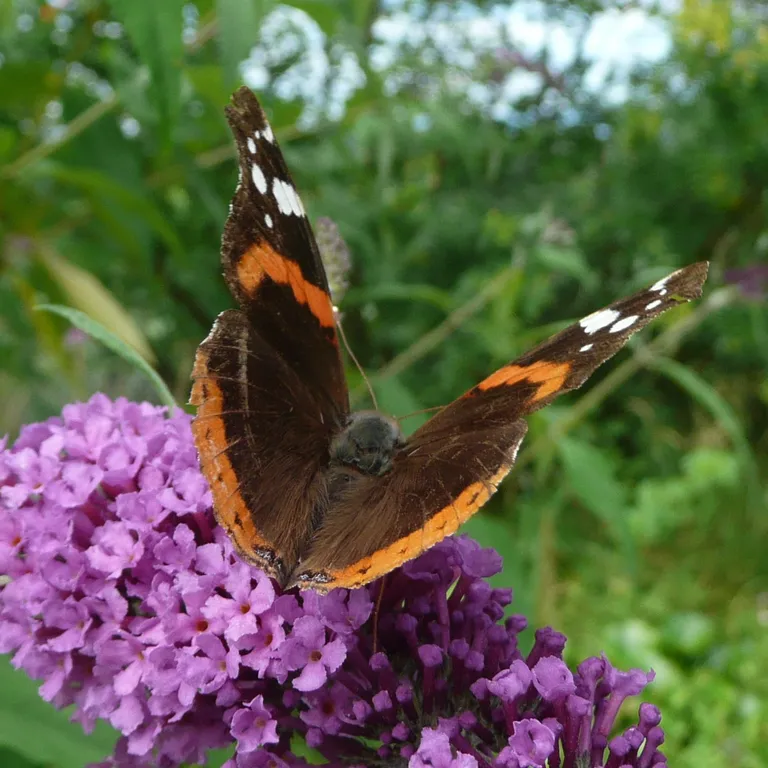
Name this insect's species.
Vanessa atalanta
